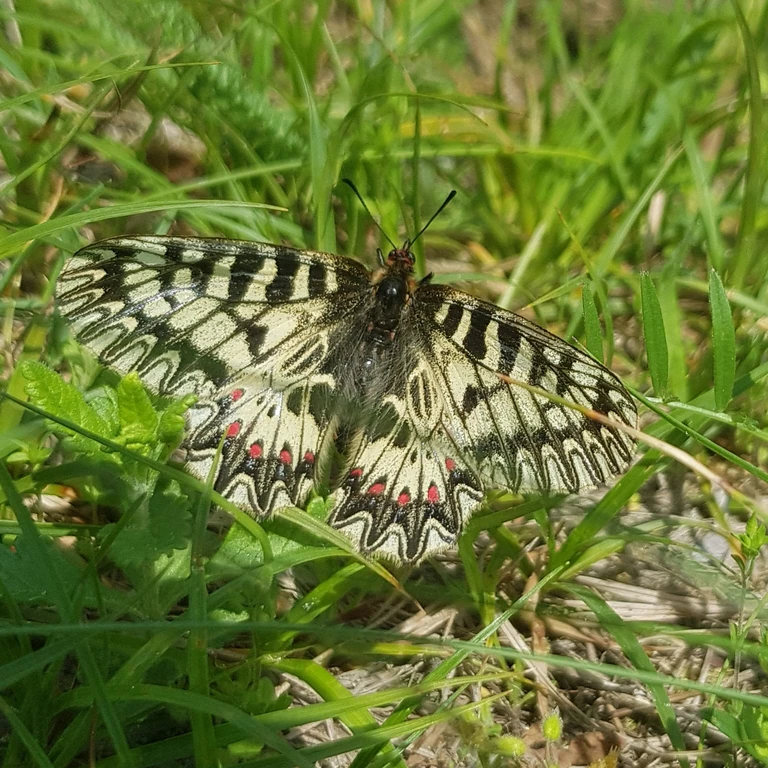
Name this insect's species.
Zerynthia polyxena
